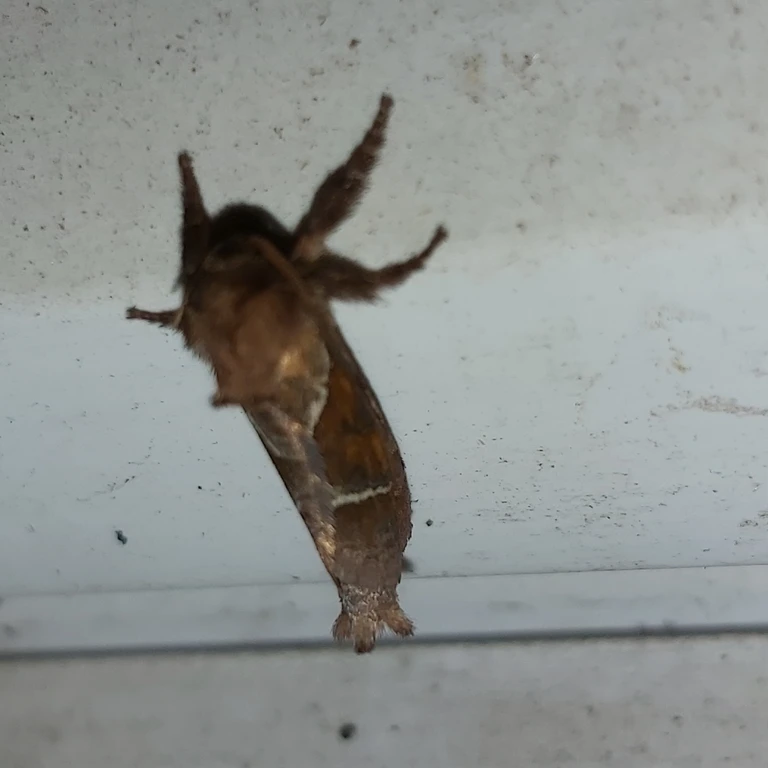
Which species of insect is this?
Triodia sylvina
